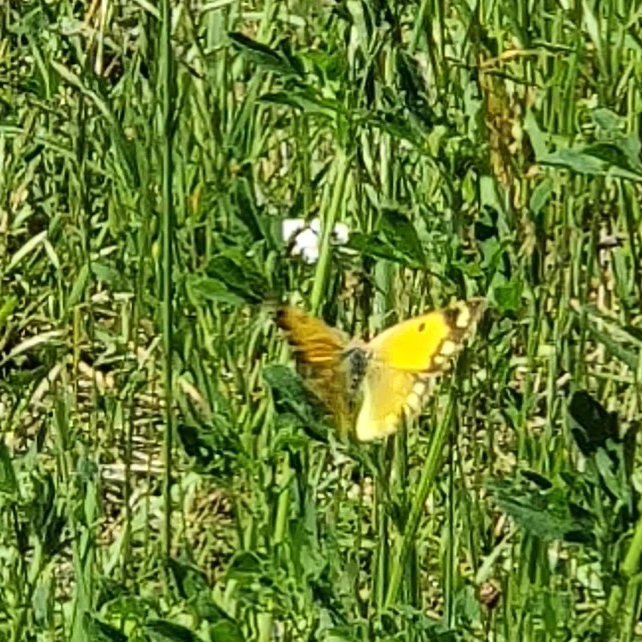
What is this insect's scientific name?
Colias croceus
